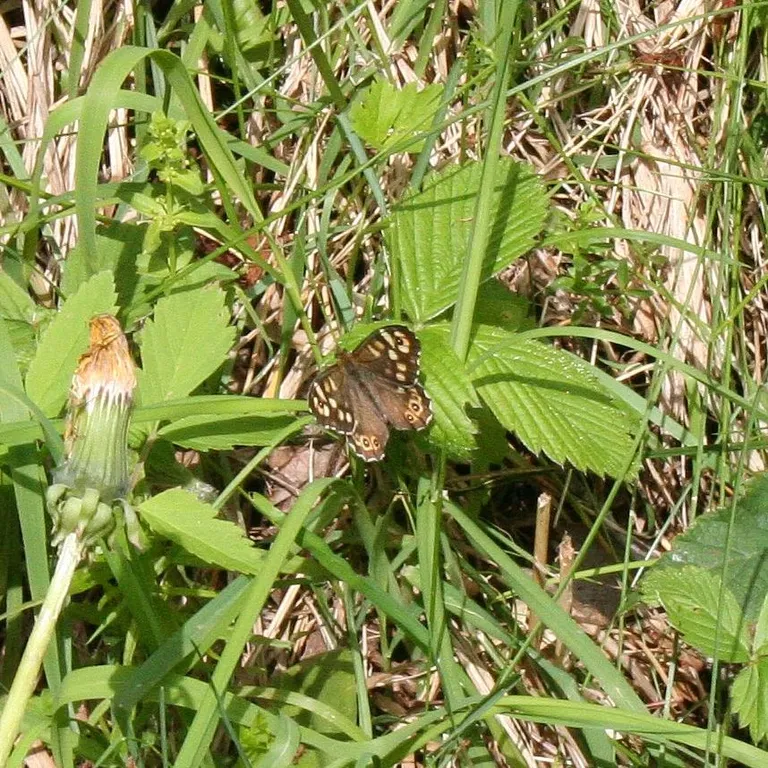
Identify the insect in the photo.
Pararge aegeria
